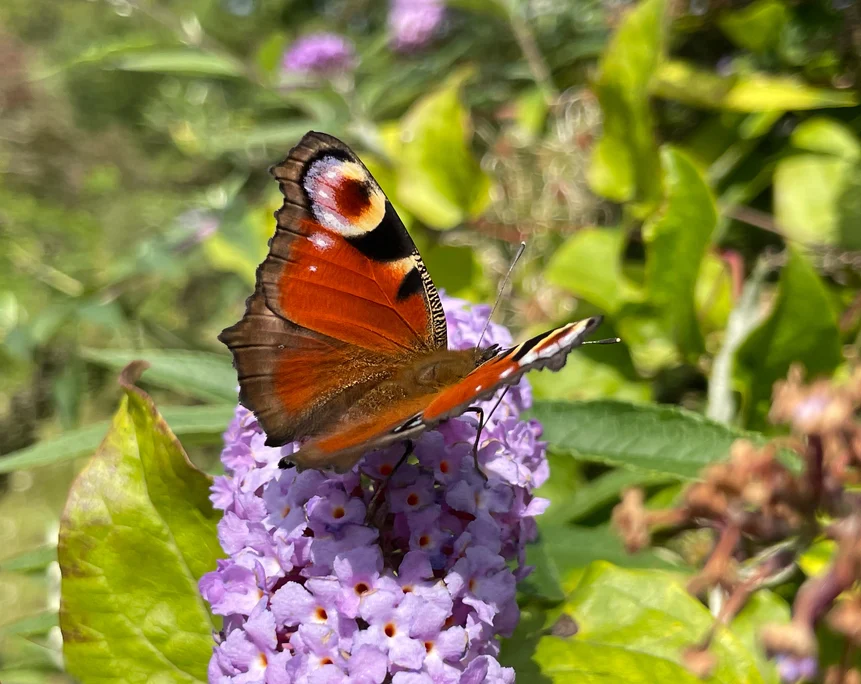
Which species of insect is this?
Aglais io
